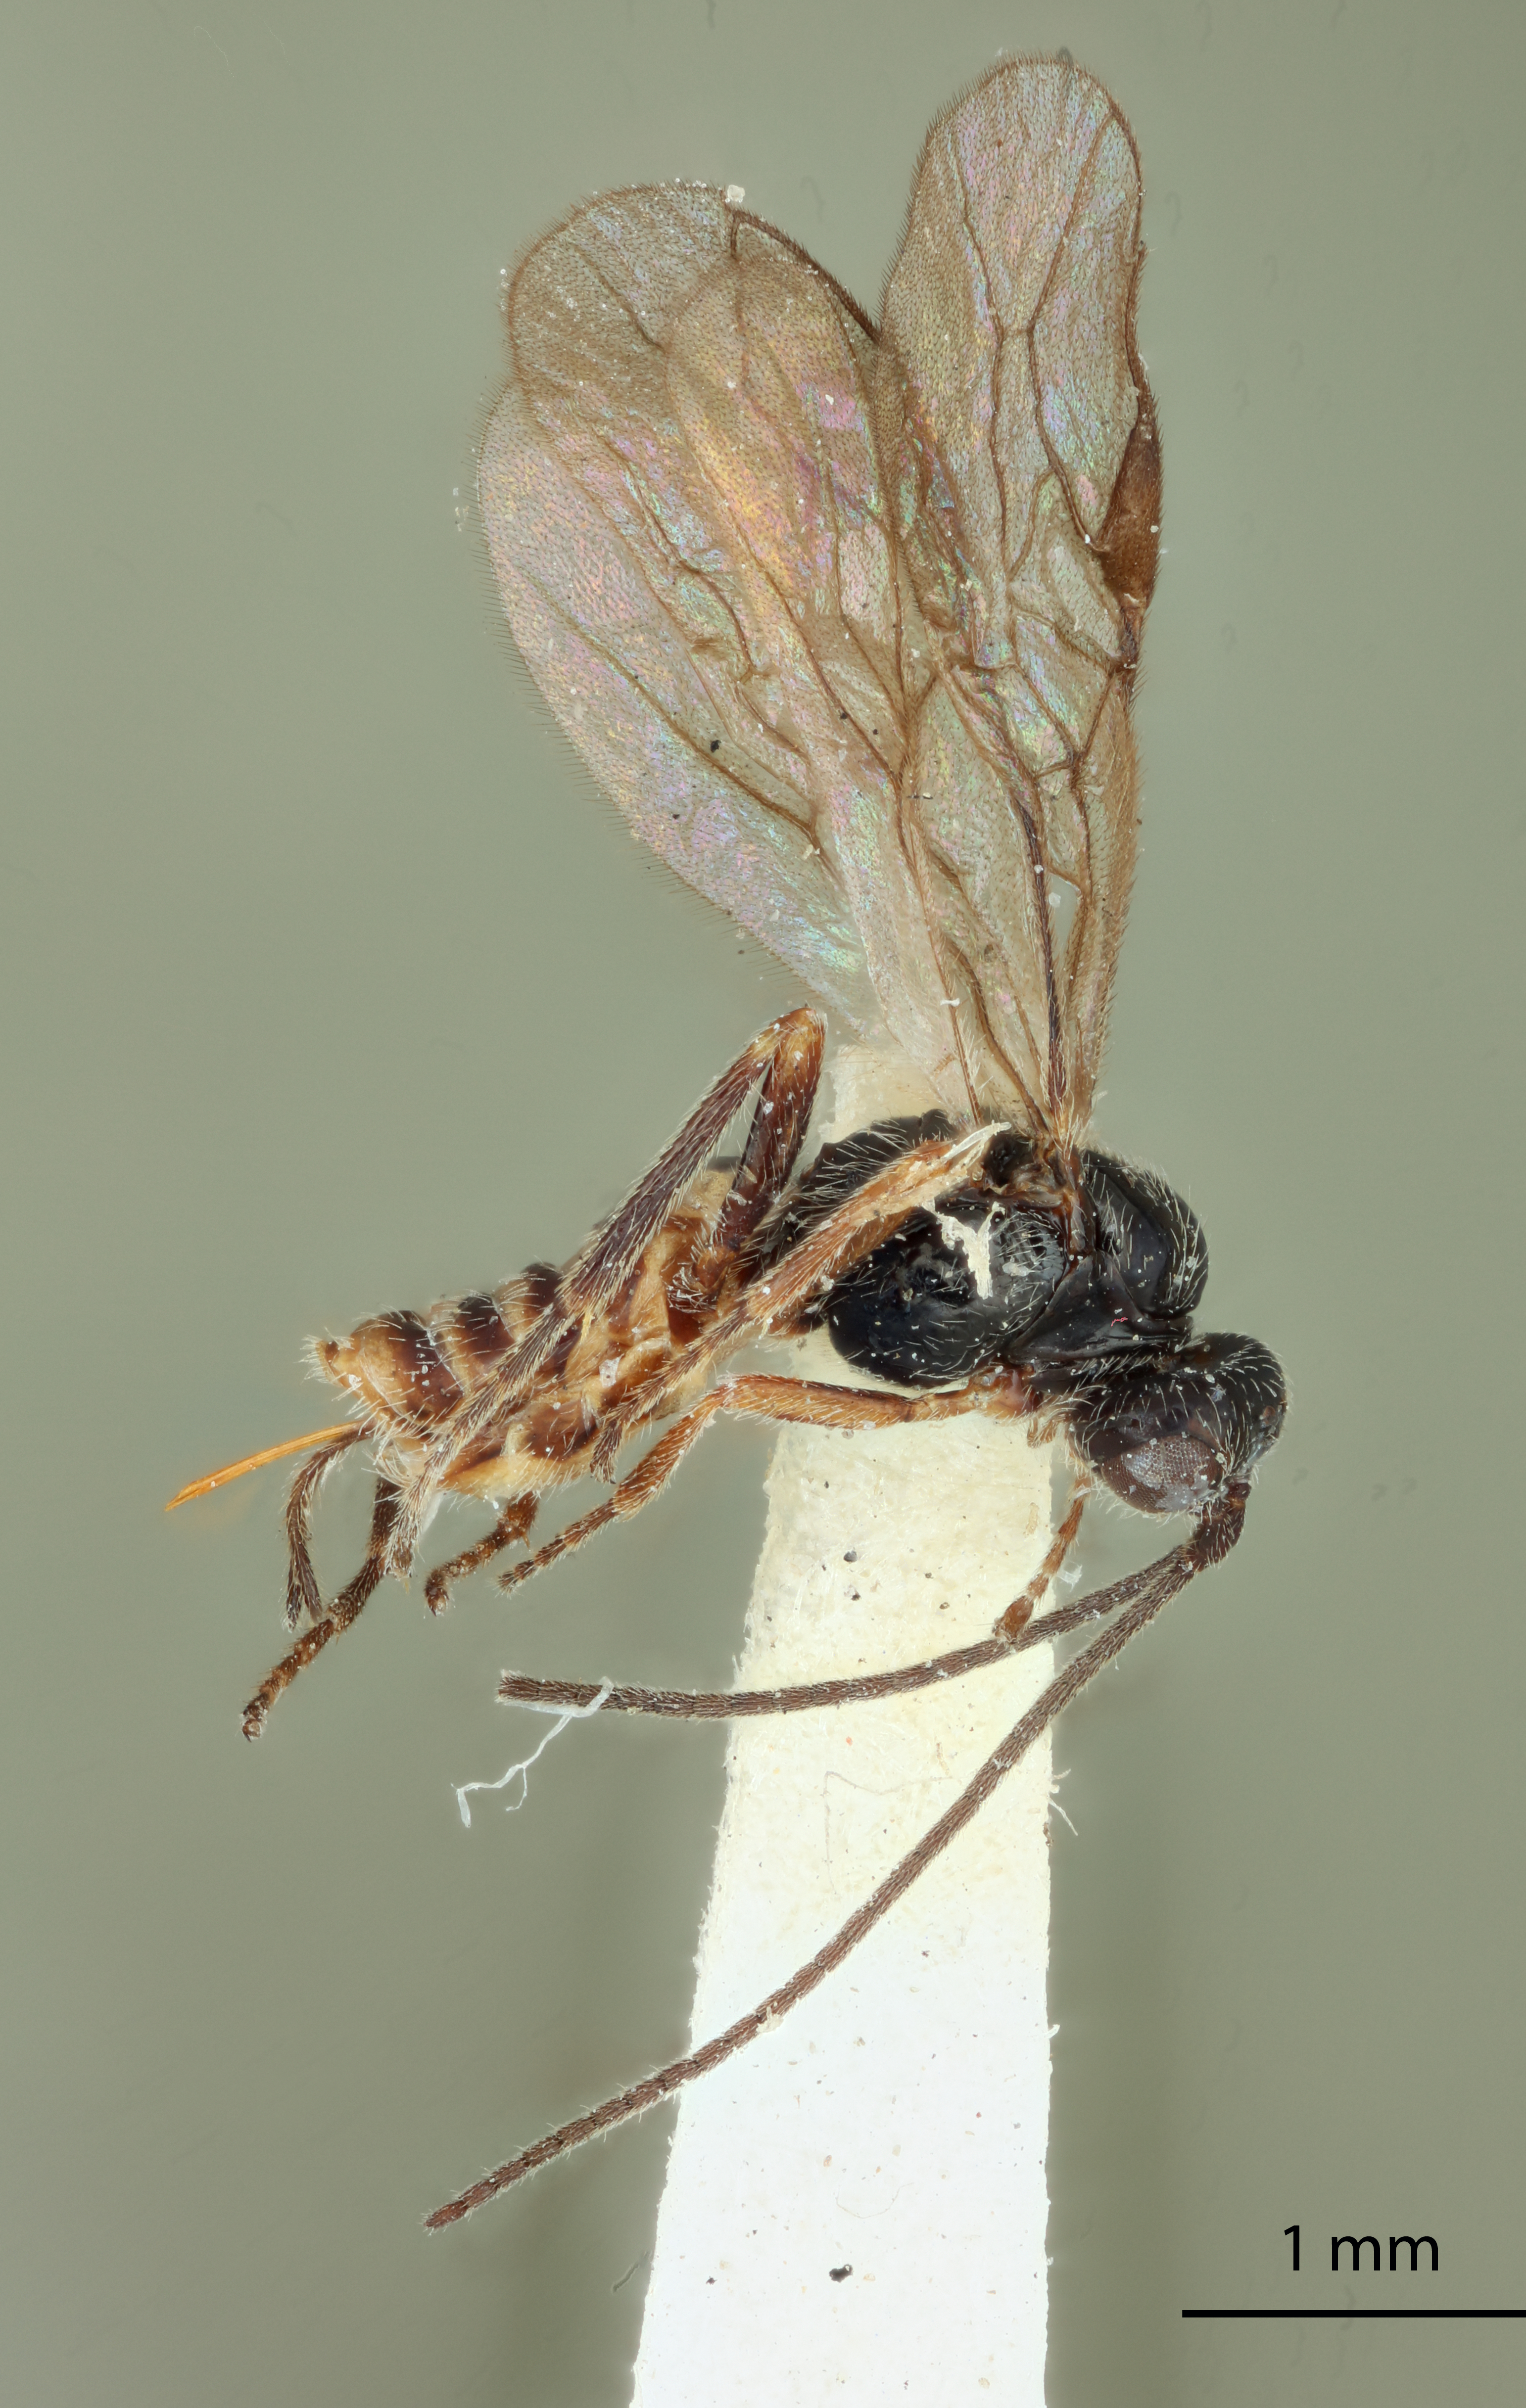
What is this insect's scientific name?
Bracon melanaspis
